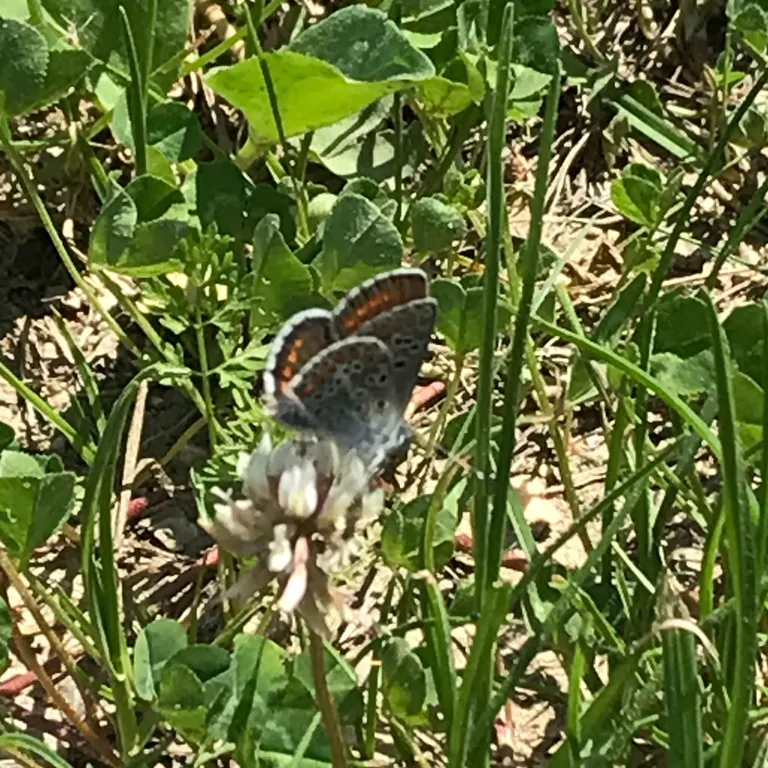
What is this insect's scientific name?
Aricia agestis/artaxerxes
